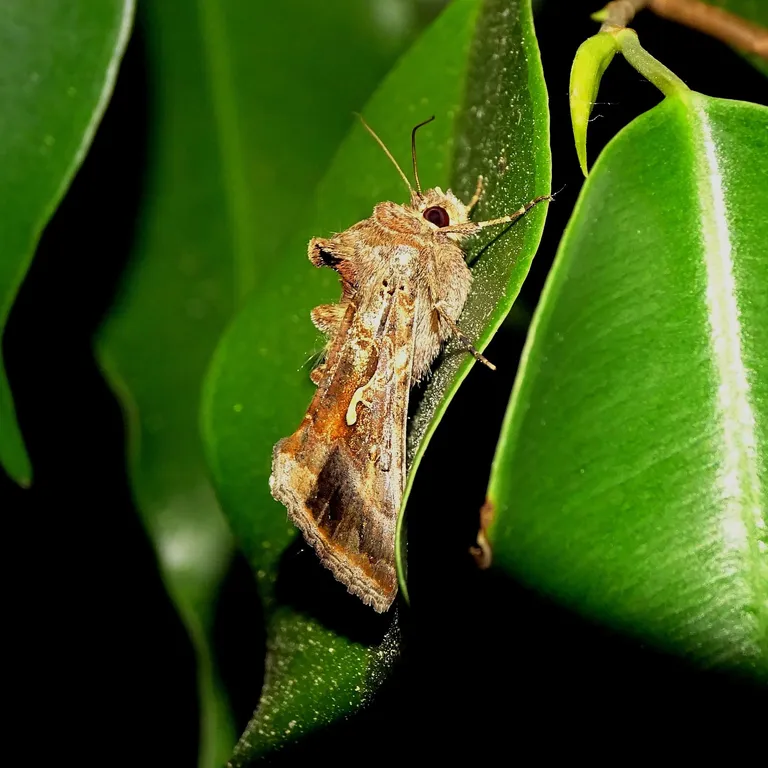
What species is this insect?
Autographa gamma
